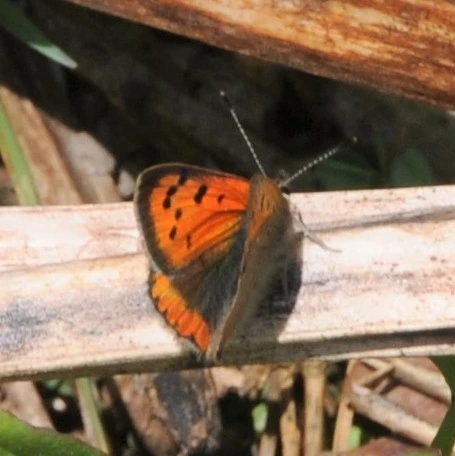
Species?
Lycaena phlaeas
